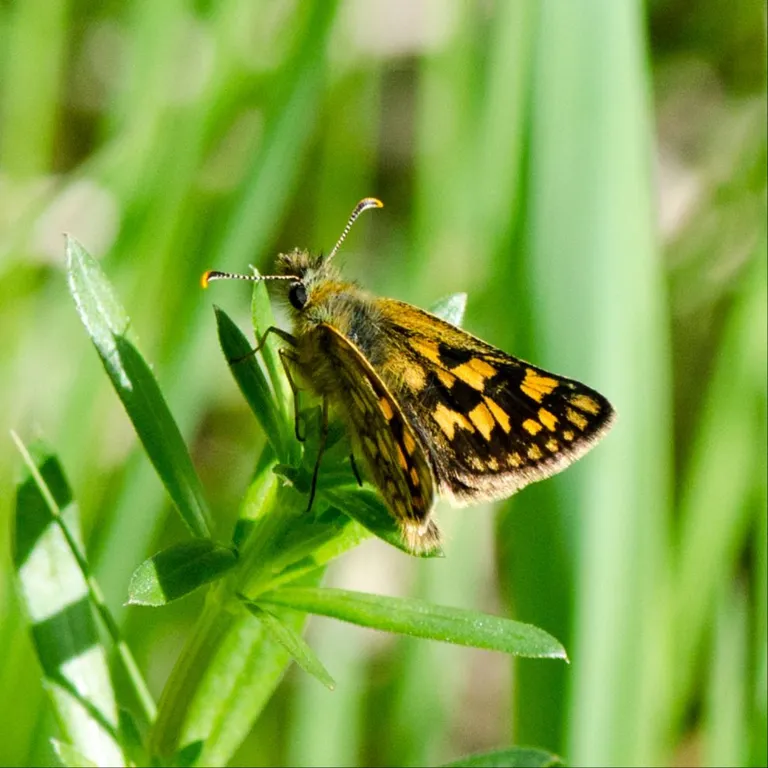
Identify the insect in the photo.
Carterocephalus palaemon
